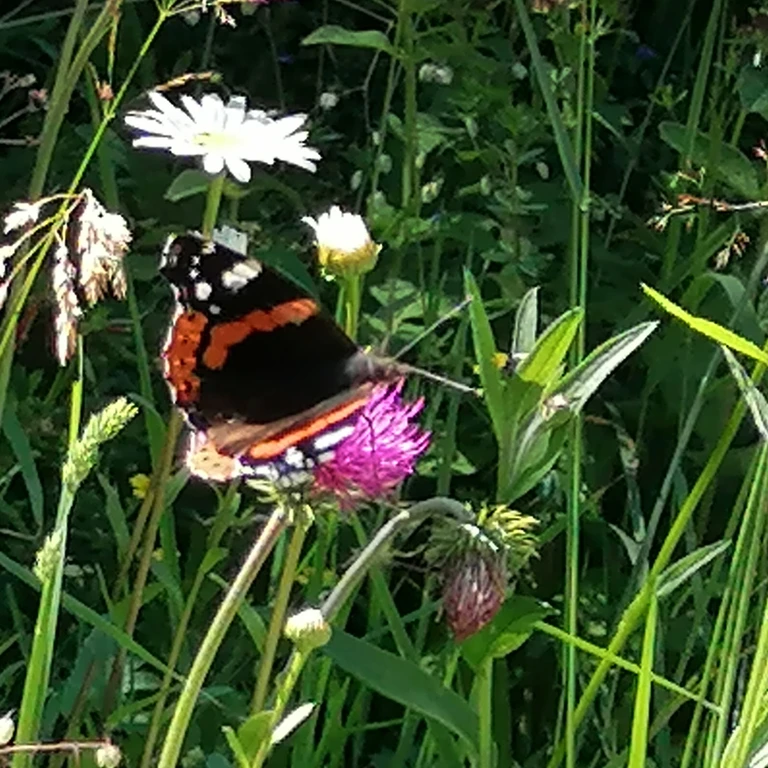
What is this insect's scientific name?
Vanessa atalanta
